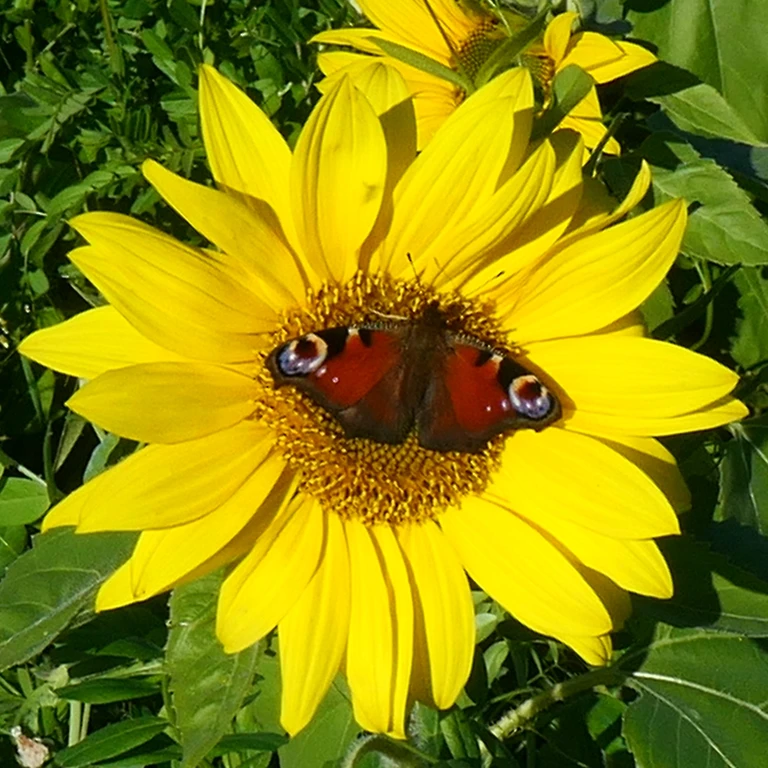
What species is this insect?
Aglais io
